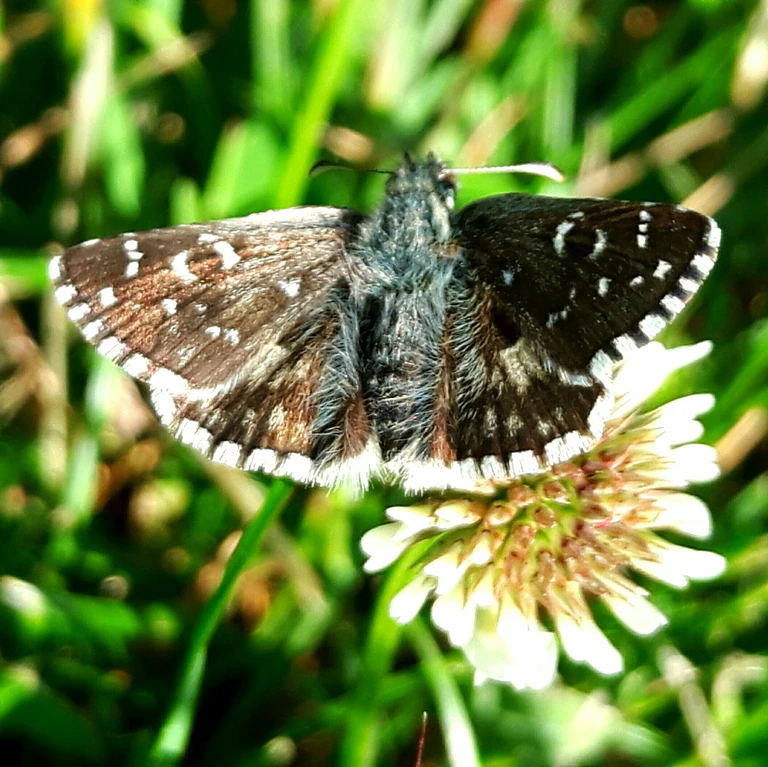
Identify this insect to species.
Pyrgus malvae
